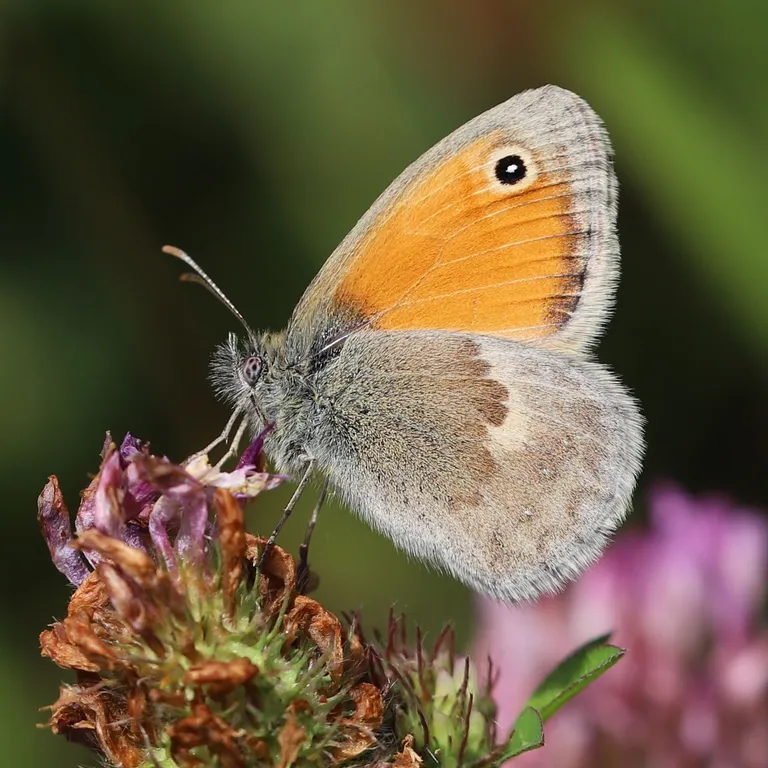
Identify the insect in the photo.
Coenonympha pamphilus
